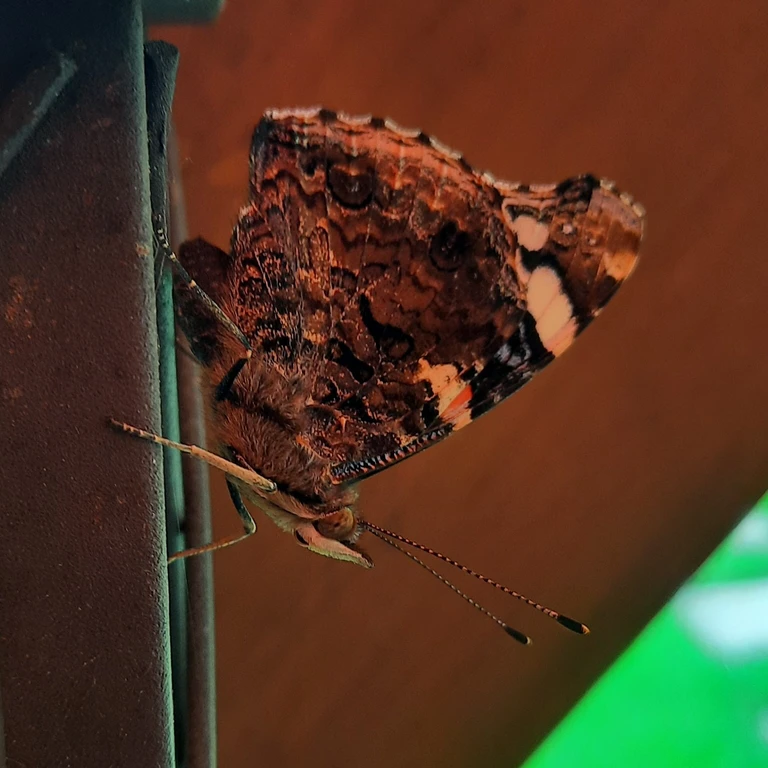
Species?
Vanessa atalanta
